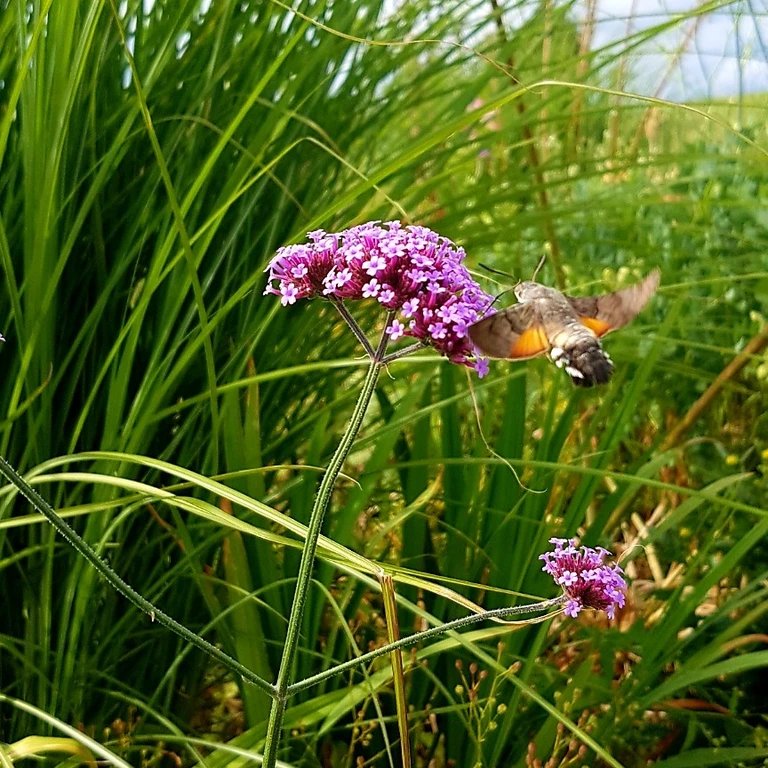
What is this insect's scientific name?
Macroglossum stellatarum
